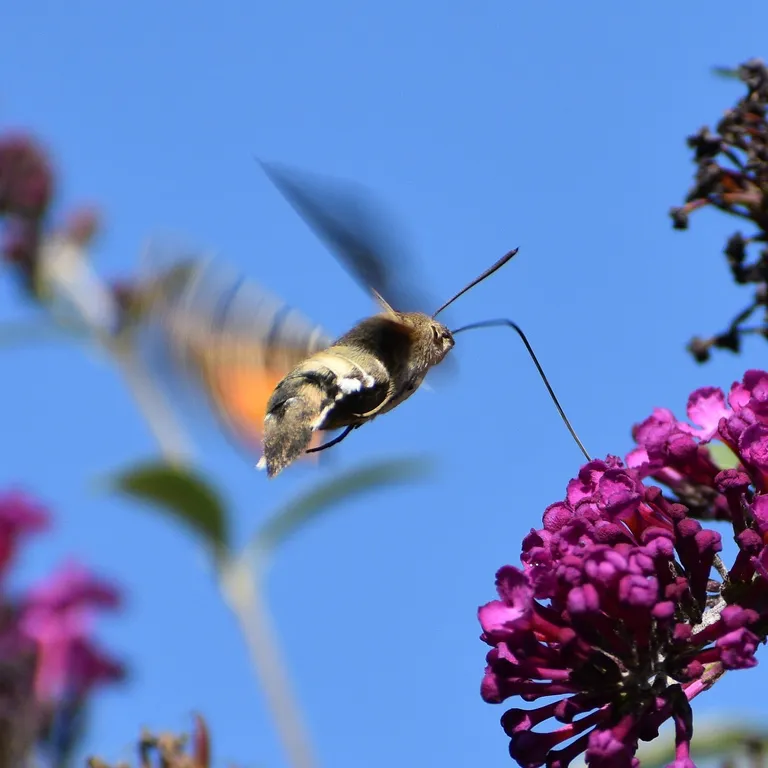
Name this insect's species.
Macroglossum stellatarum
